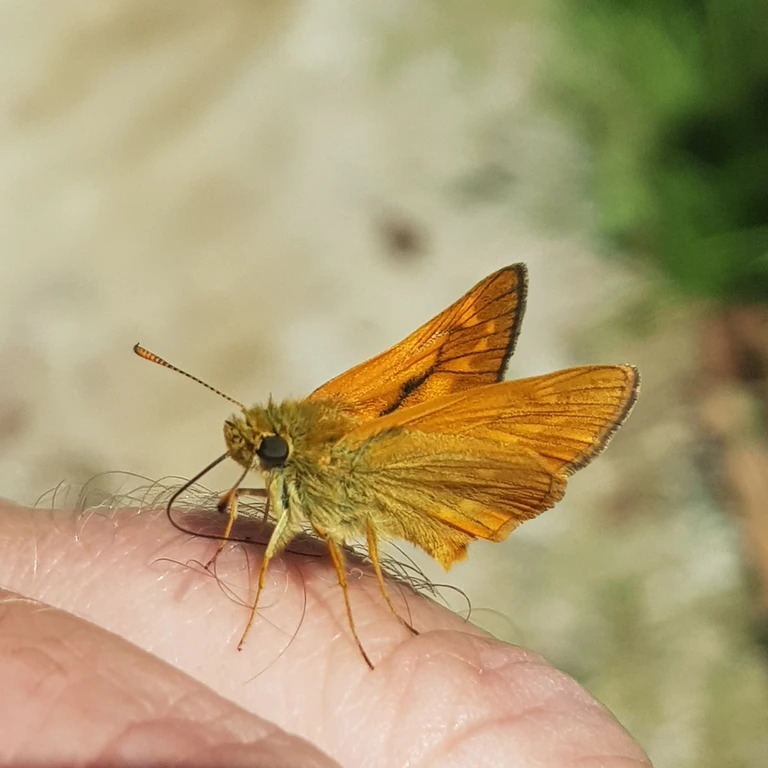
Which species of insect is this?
Ochlodes sylvanus (also Ochlodes venata)
